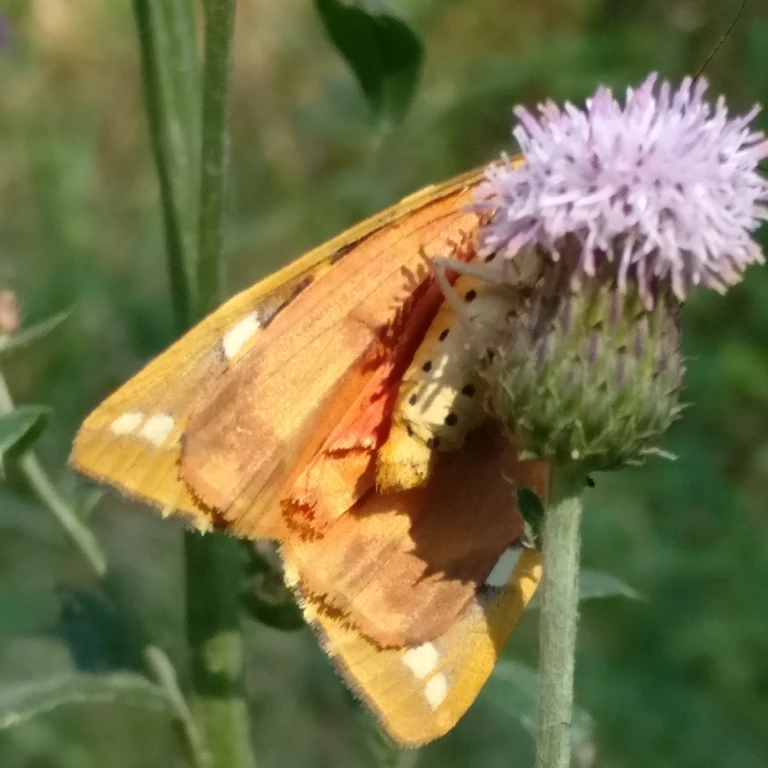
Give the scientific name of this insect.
Euplagia quadripunctaria
